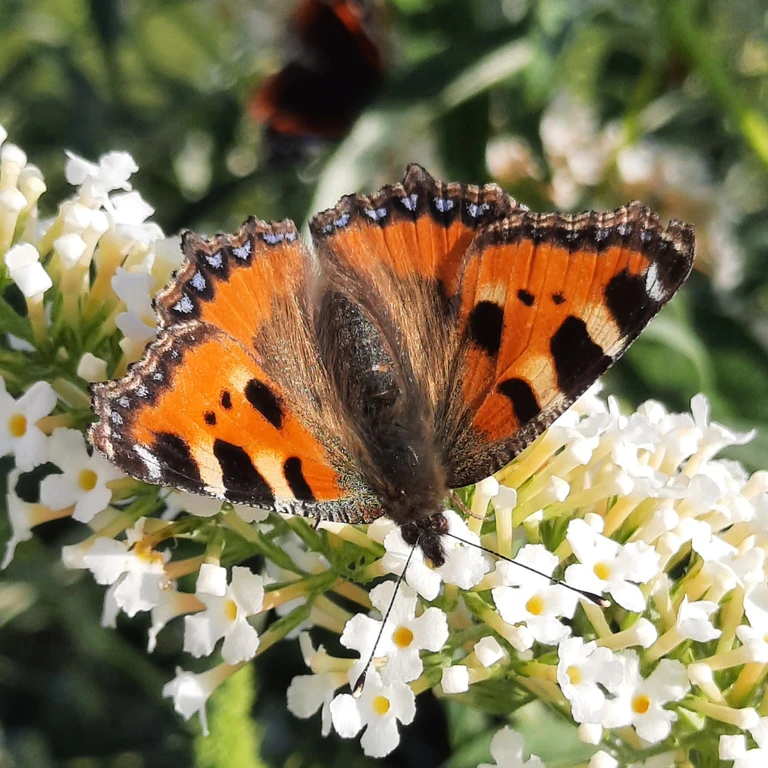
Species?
Aglais urticae
